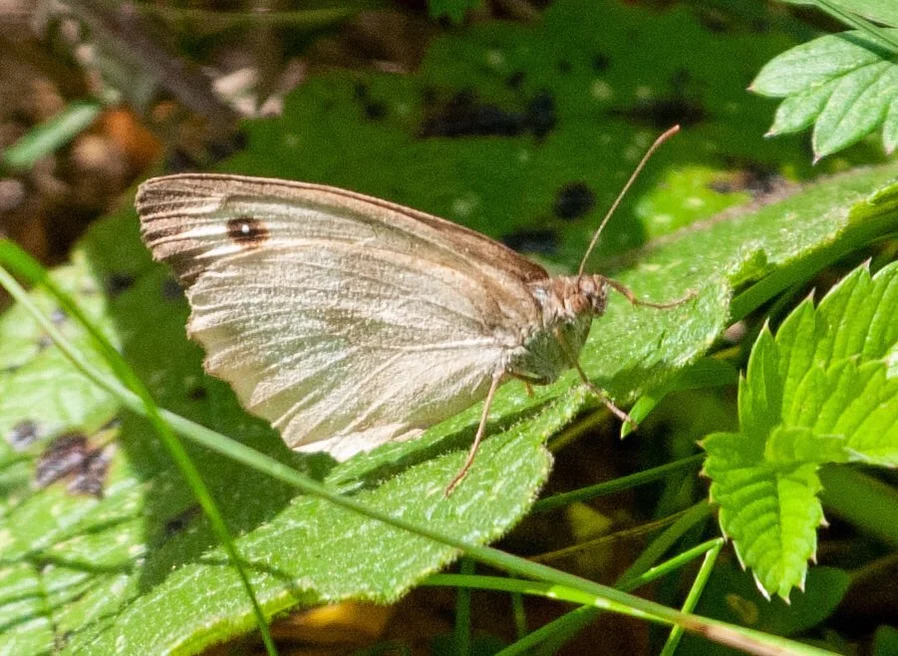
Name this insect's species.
Maniola jurtina
